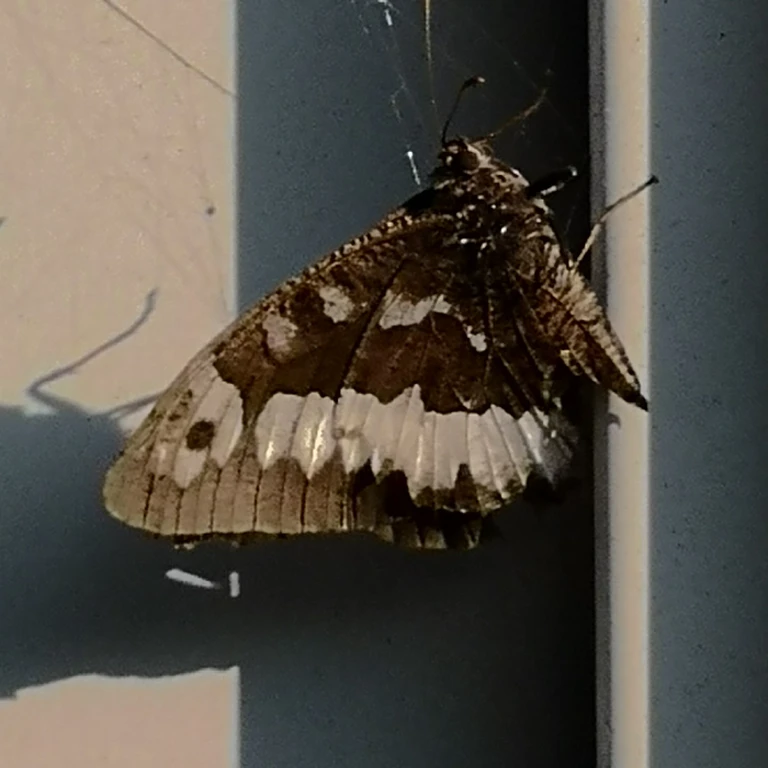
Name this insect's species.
Brintesia circe
